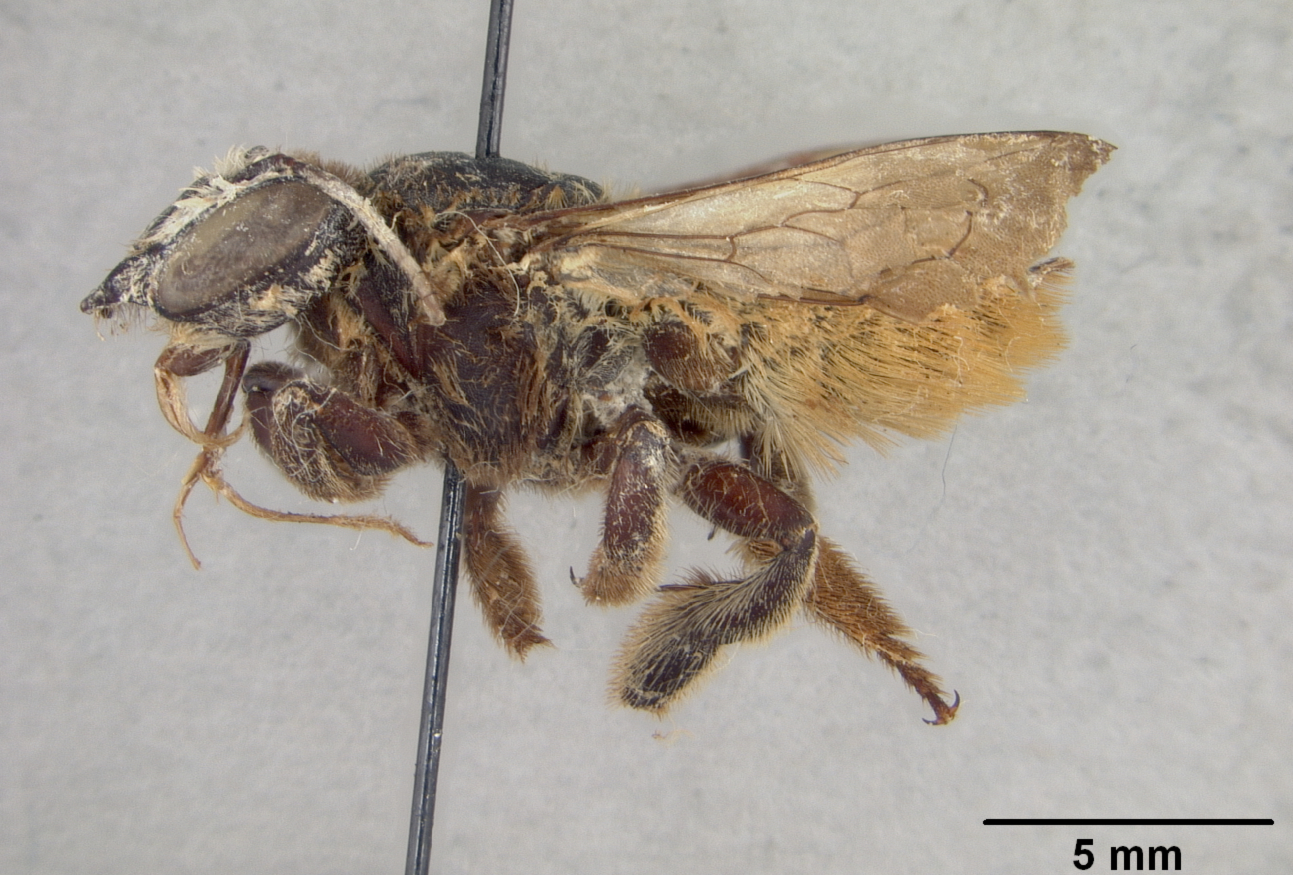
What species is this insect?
Megachile caldwelli
